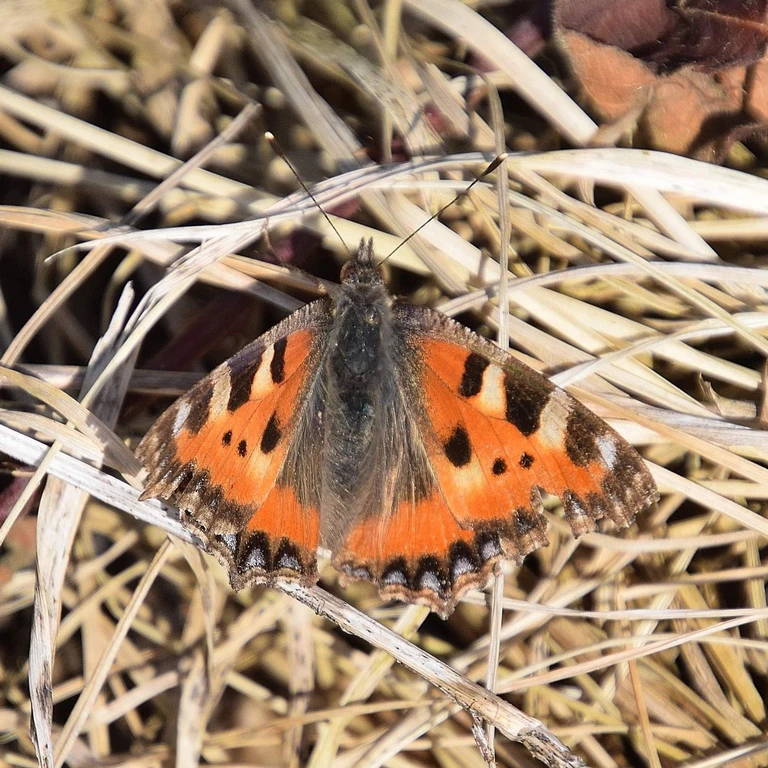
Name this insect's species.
Aglais urticae
